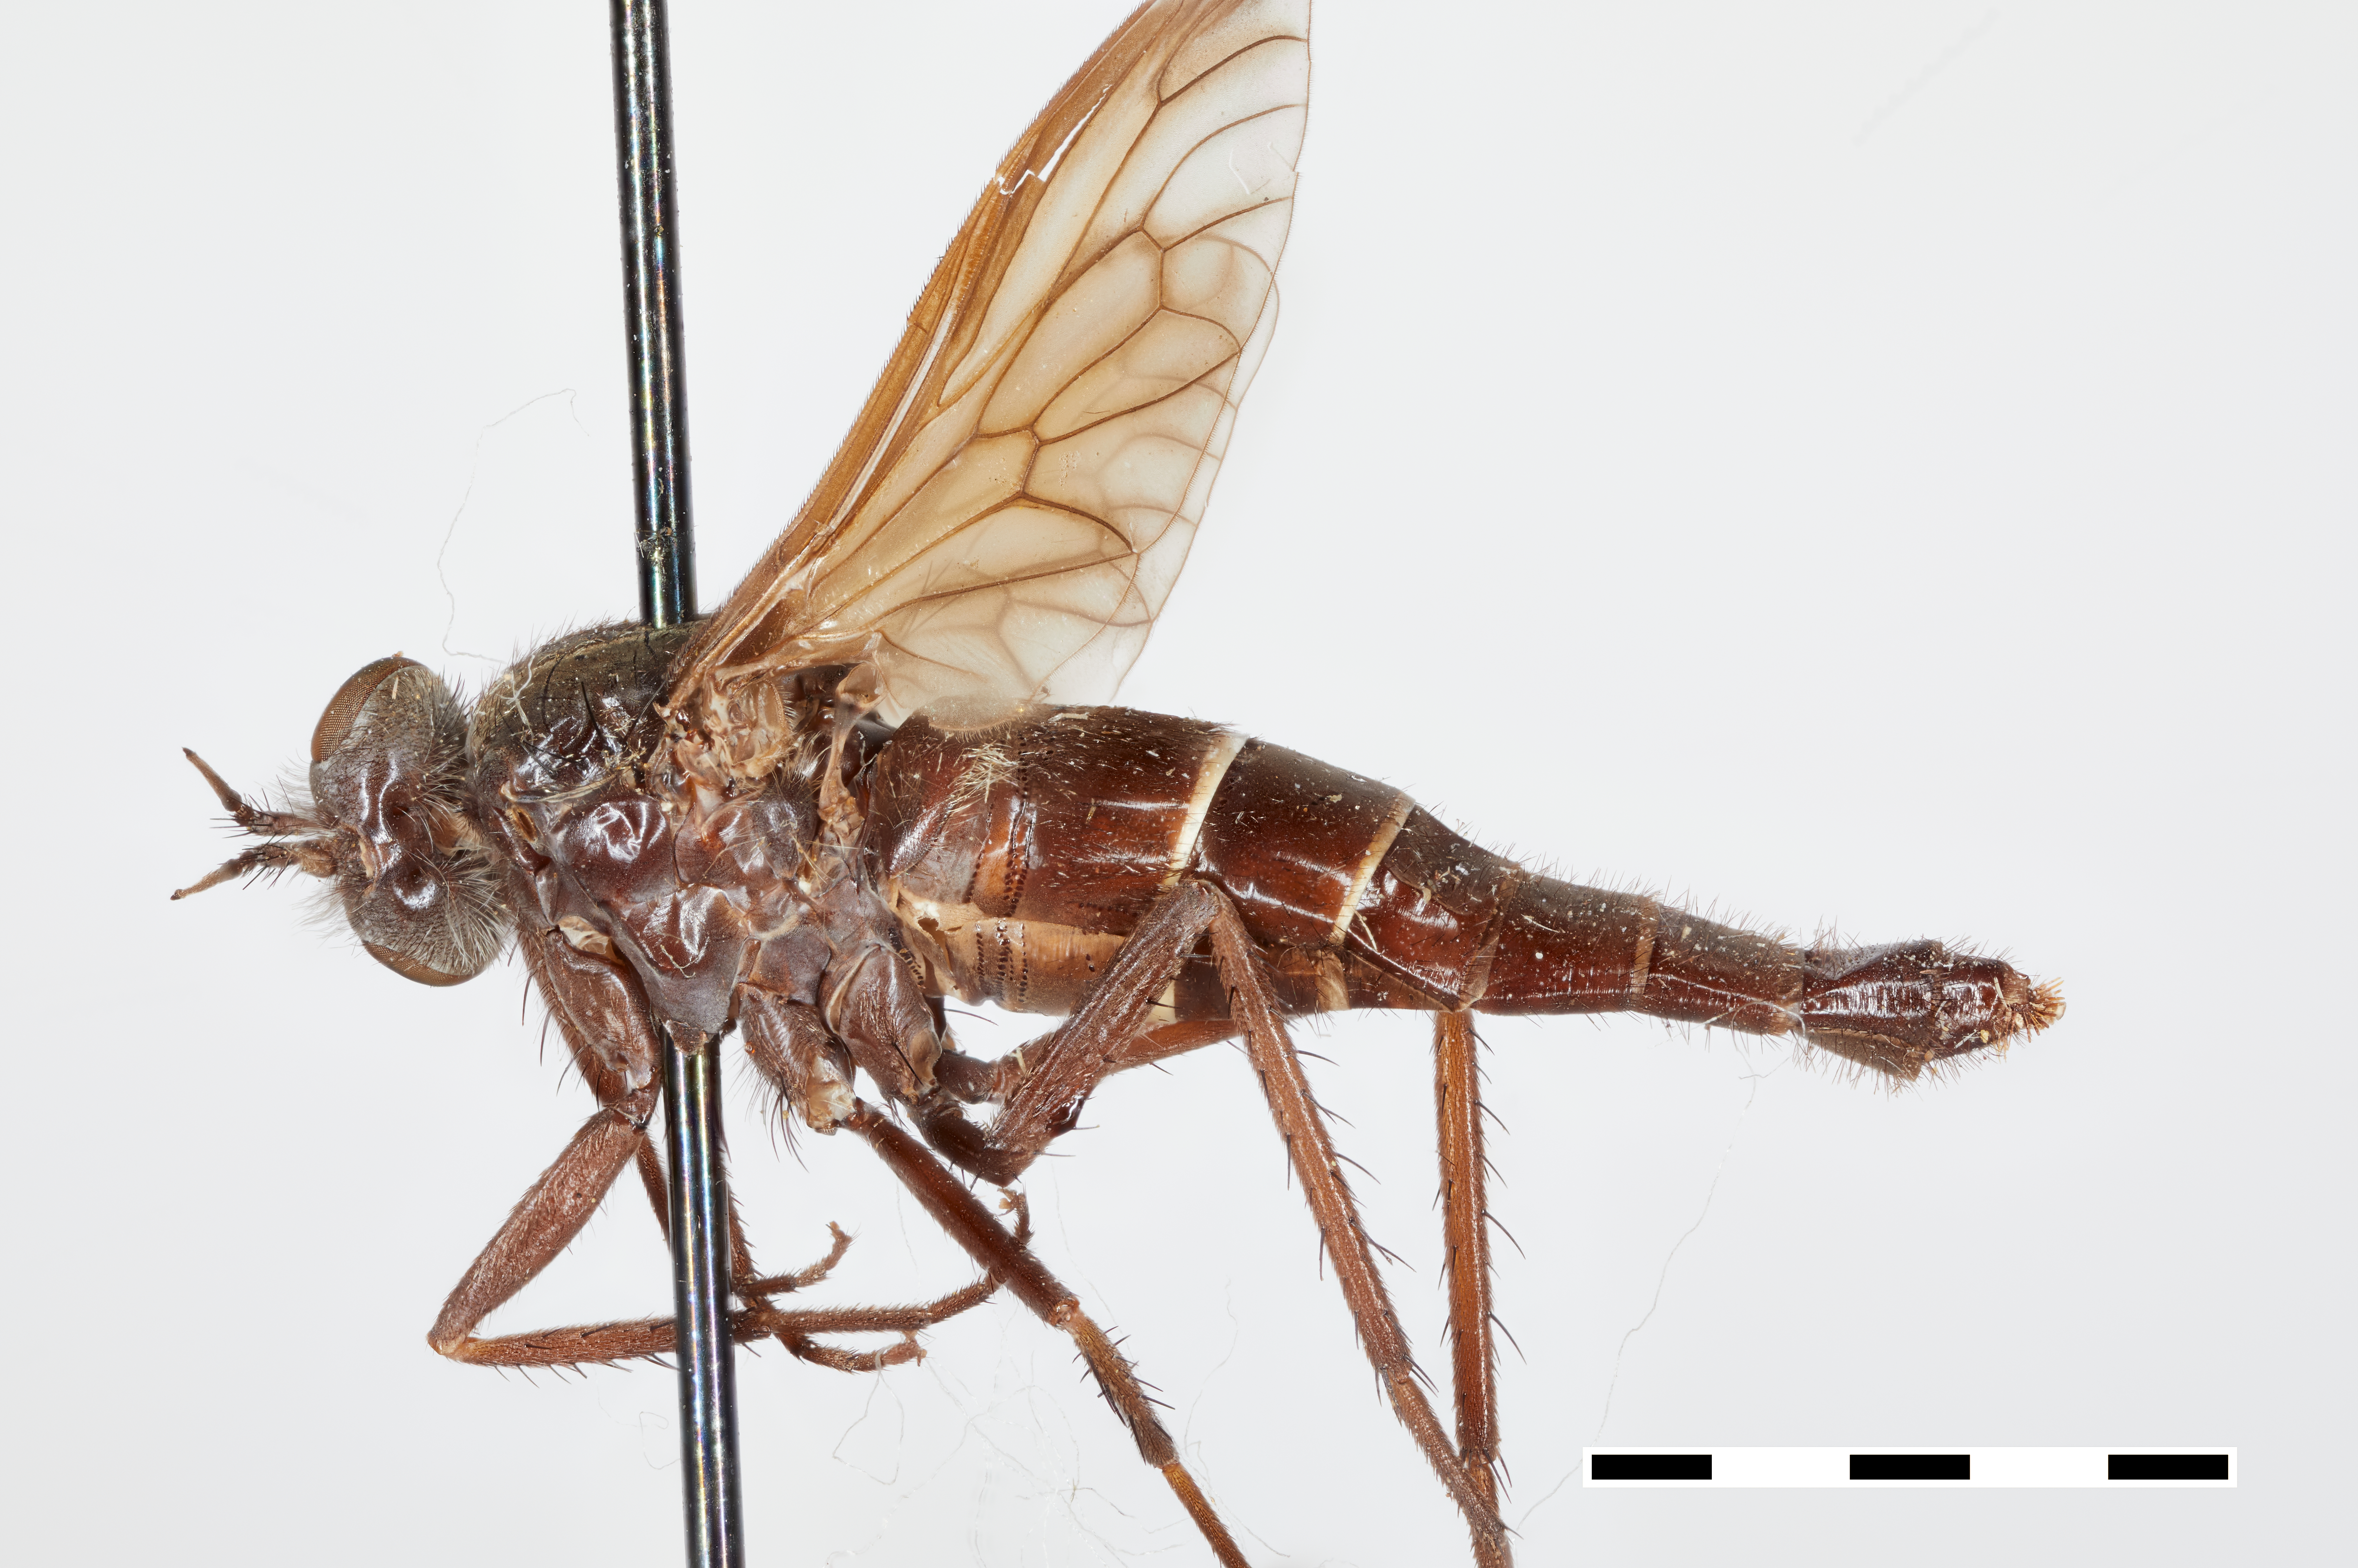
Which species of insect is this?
Thereva satanas
